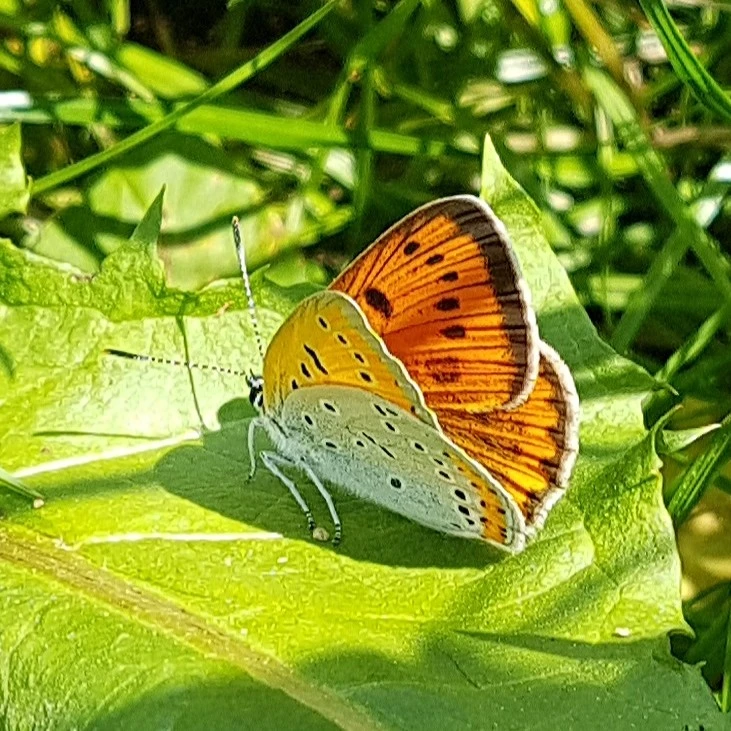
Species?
Lycaena dispar
